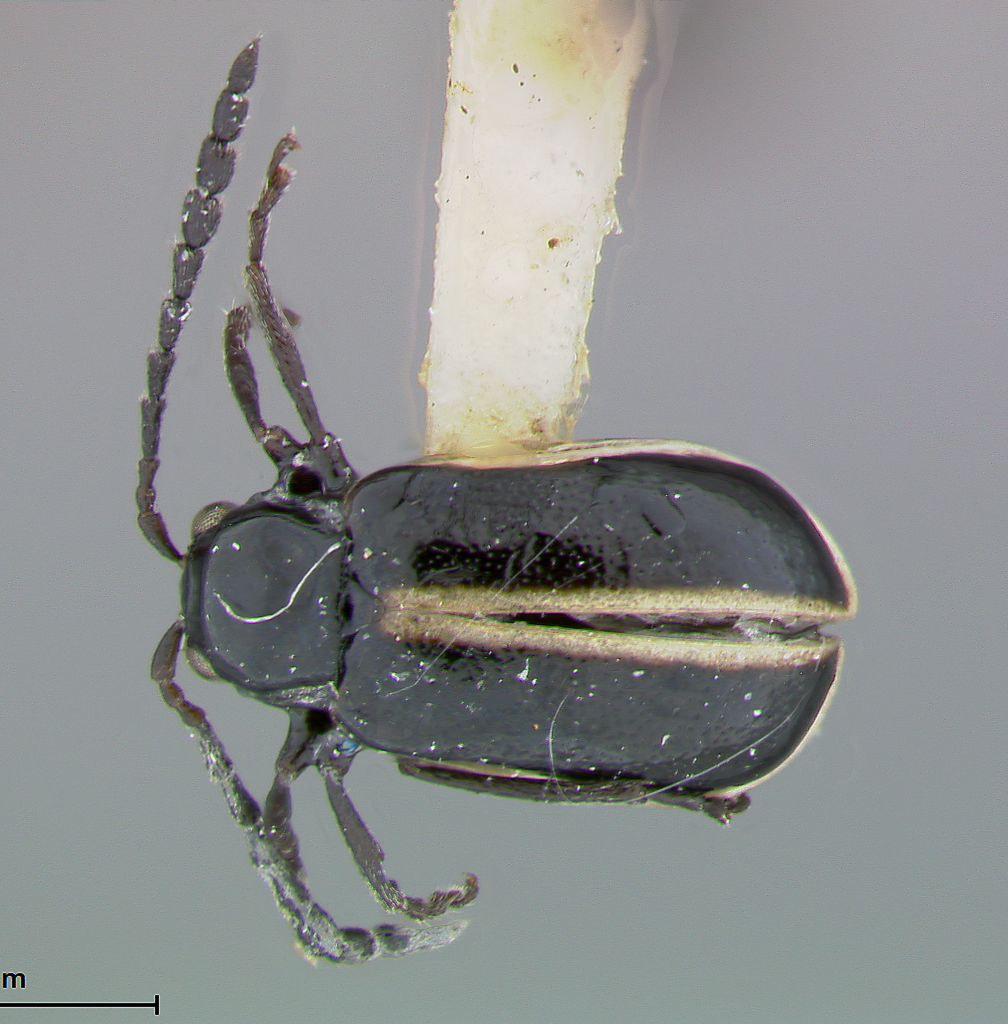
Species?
Luperosoma nigrum
